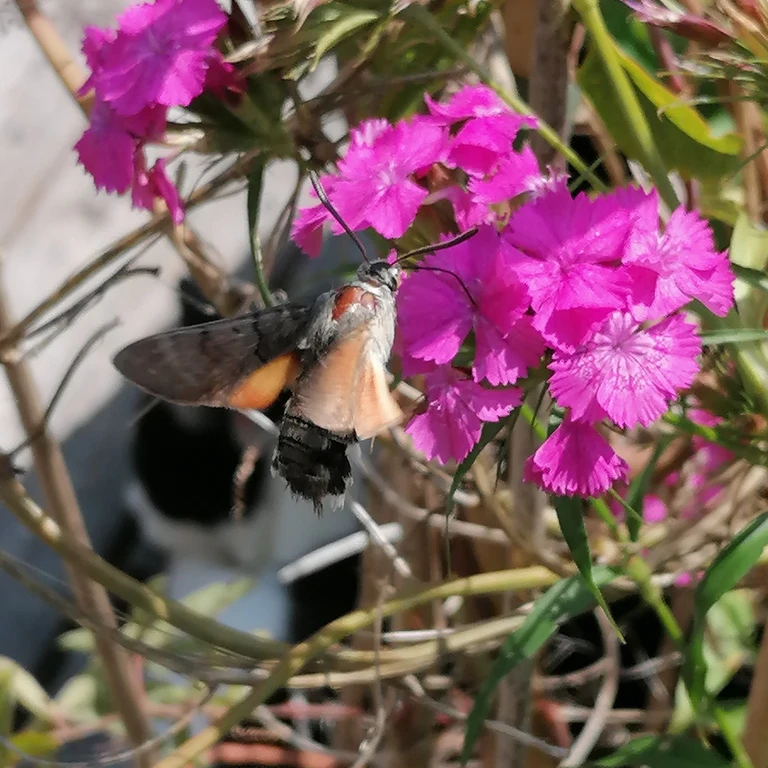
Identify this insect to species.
Macroglossum stellatarum
